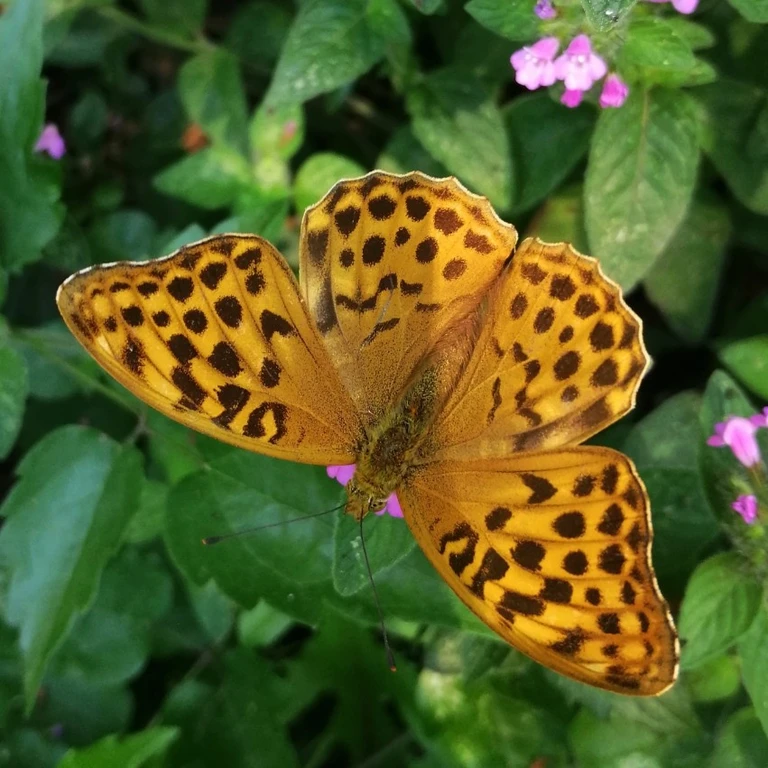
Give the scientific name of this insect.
Argynnis paphia
